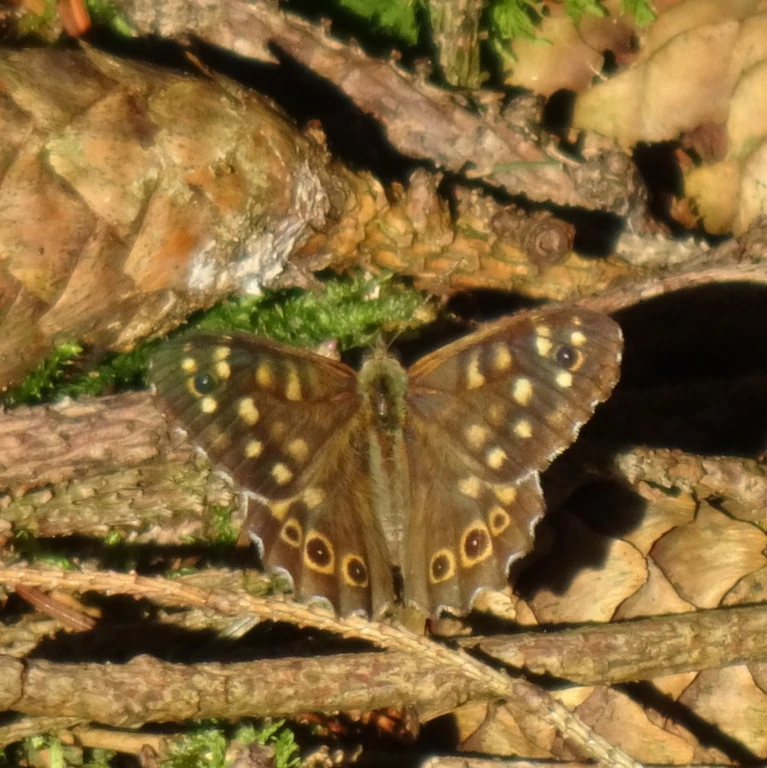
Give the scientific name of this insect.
Pararge aegeria
